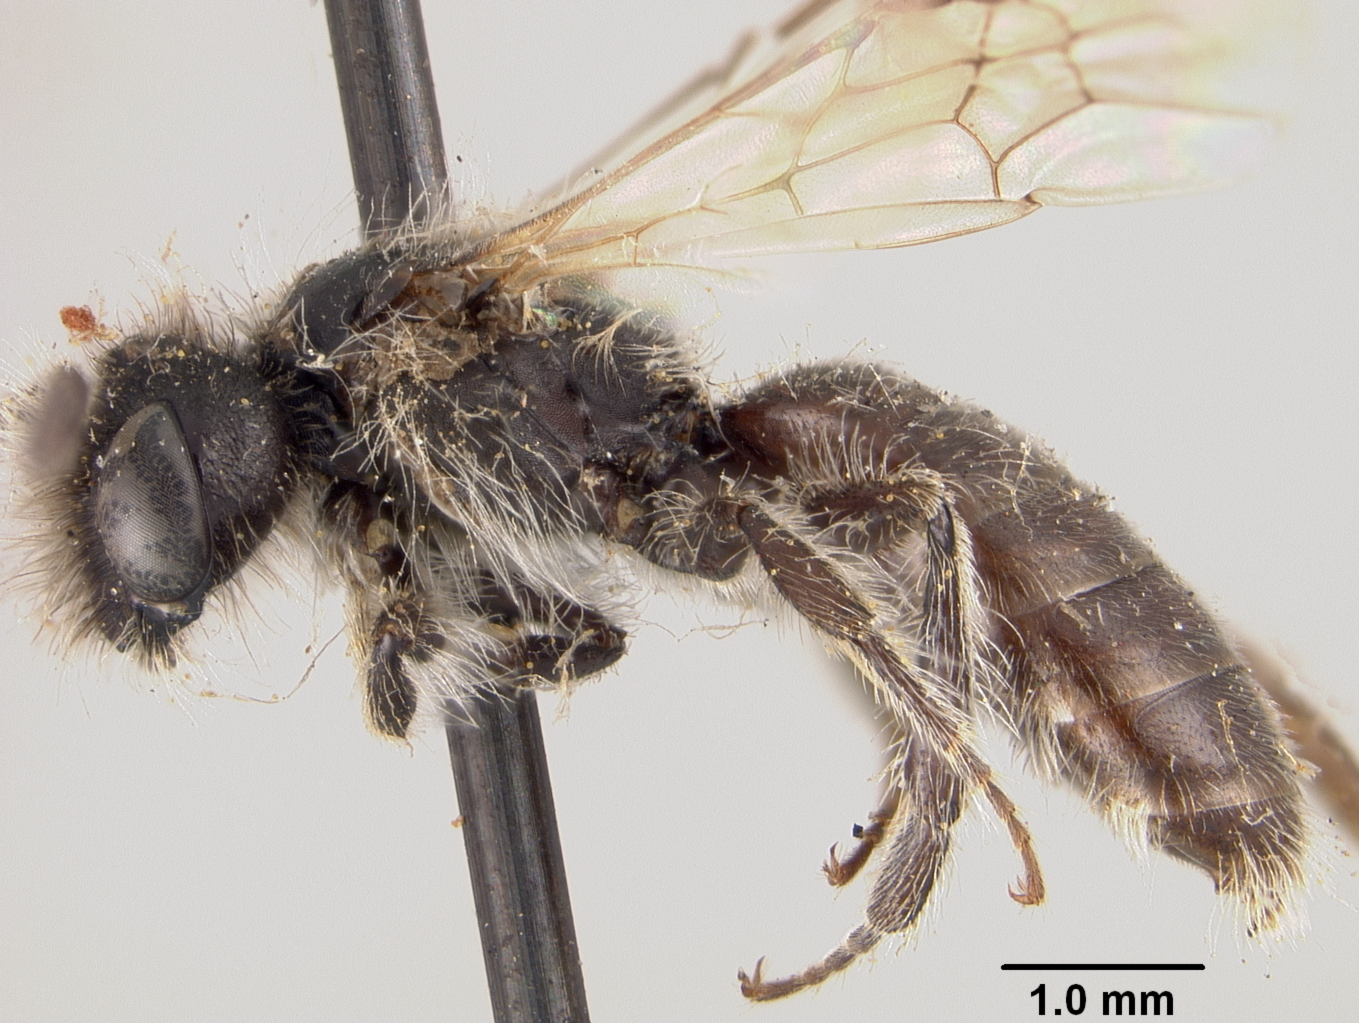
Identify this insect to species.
Panurginus morrisoni
